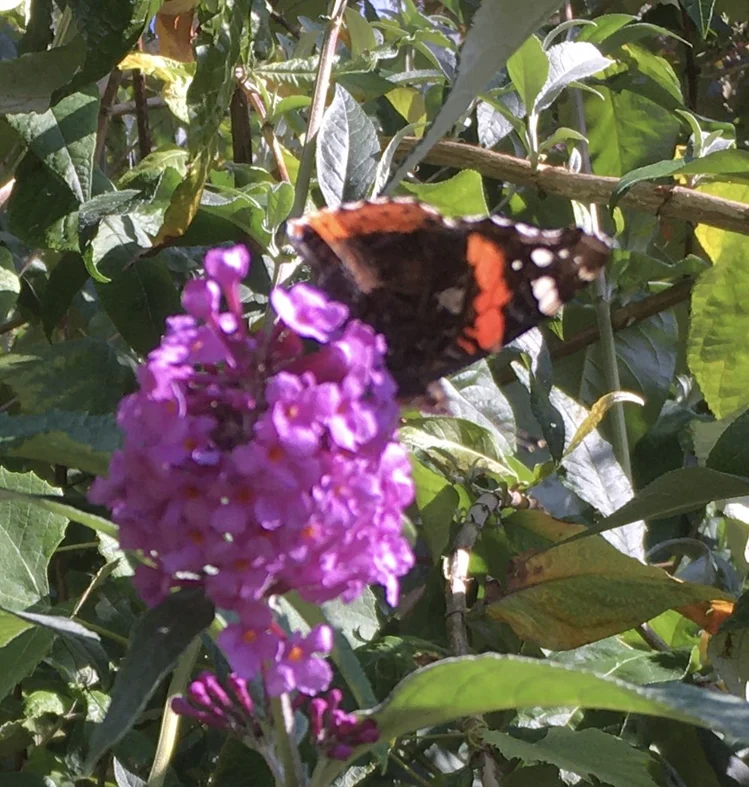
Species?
Vanessa atalanta
